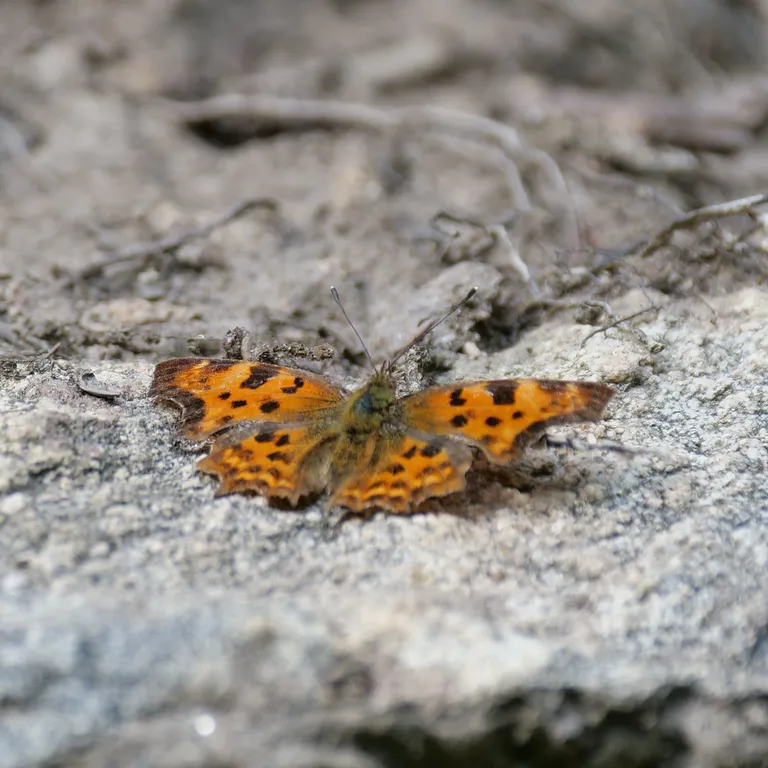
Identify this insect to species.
Polygonia c-album
